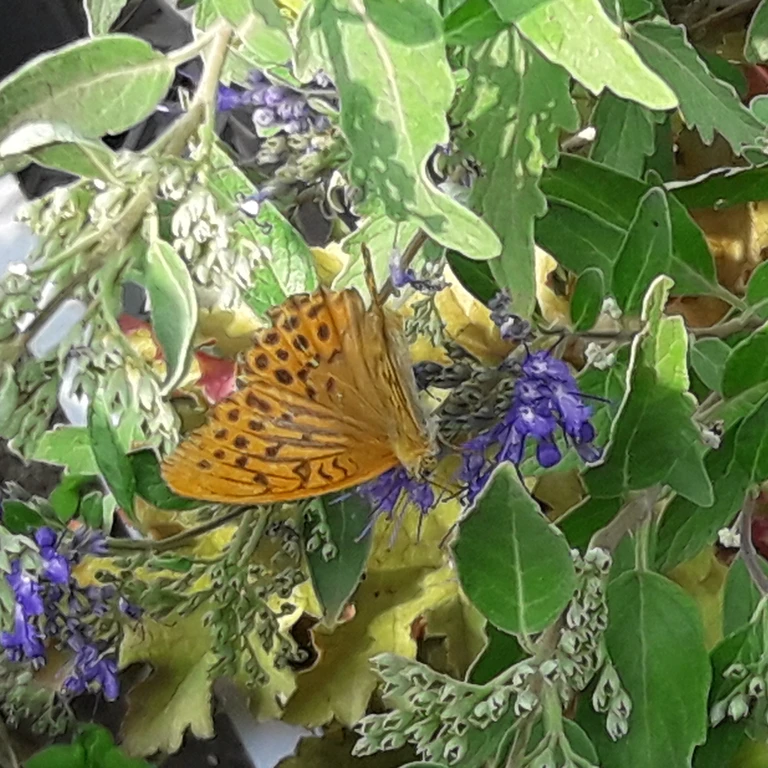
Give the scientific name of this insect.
Argynnis paphia
